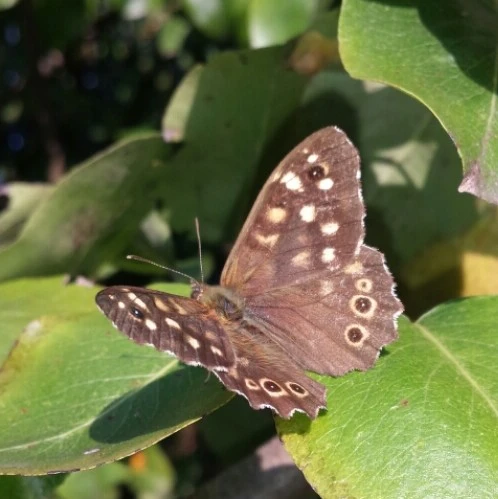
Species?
Pararge aegeria
